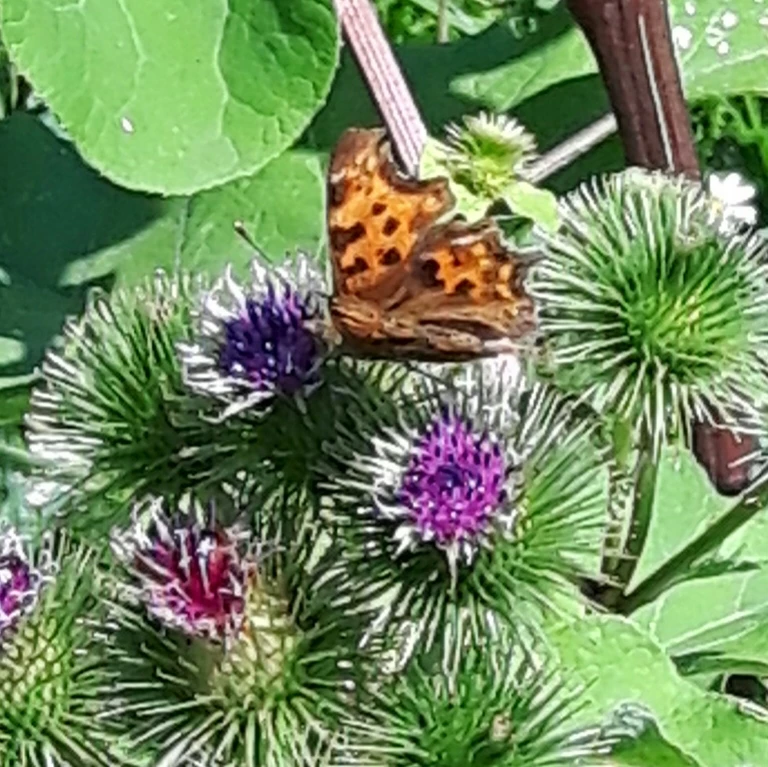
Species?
Polygonia c-album
